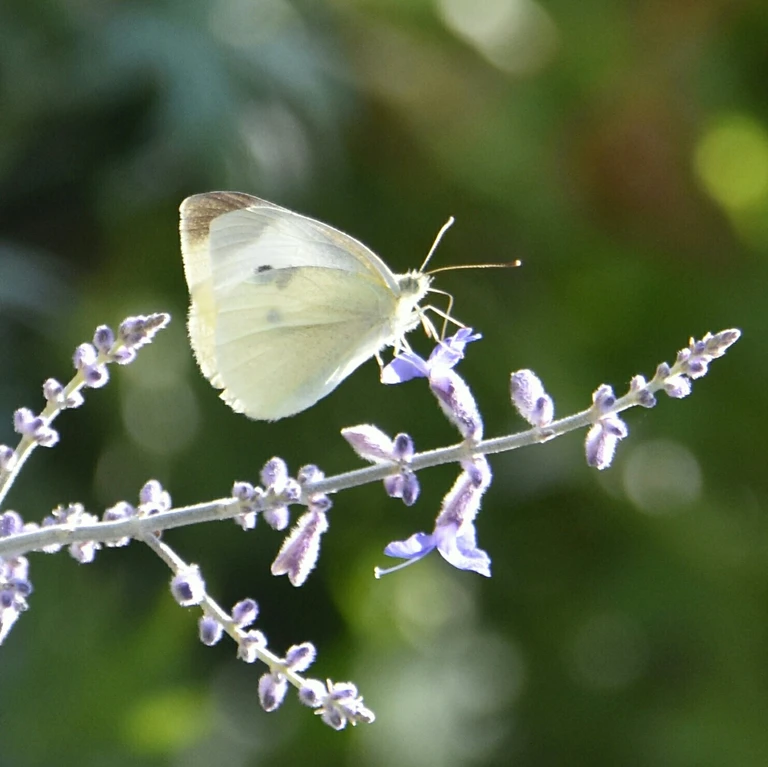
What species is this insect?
Pieris rapae
